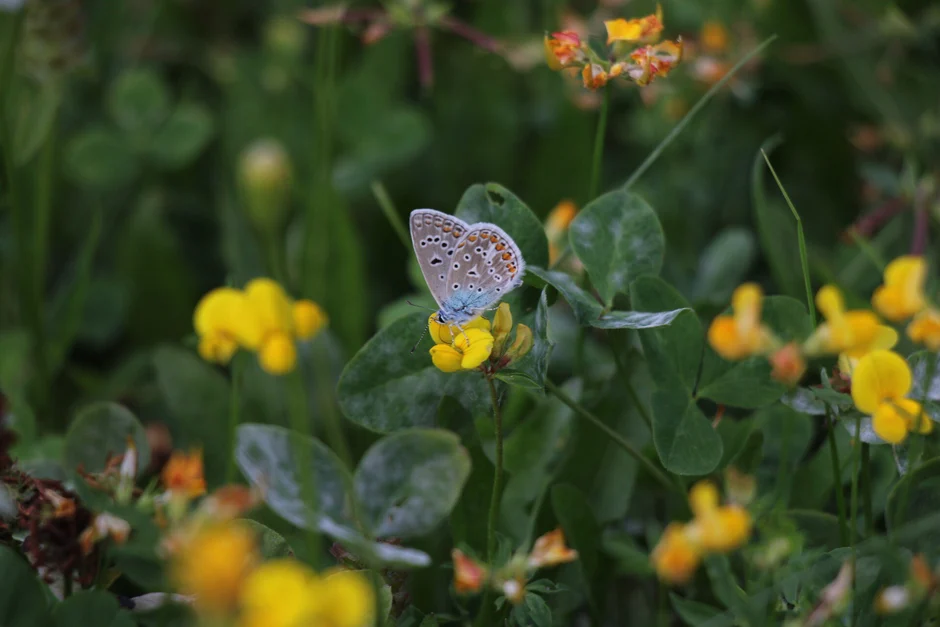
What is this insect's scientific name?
Polyommatus icarus
